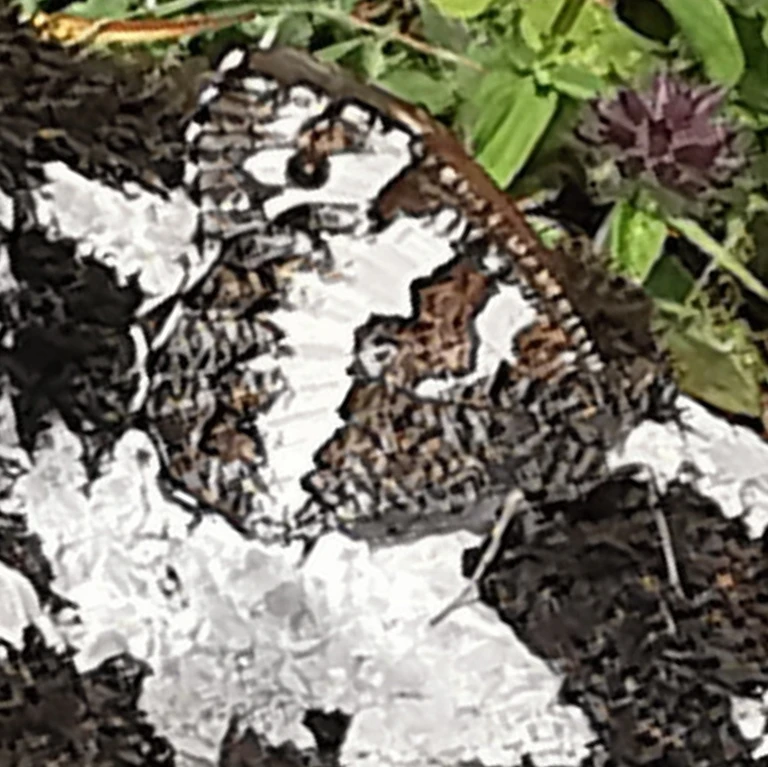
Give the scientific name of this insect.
Brintesia circe
